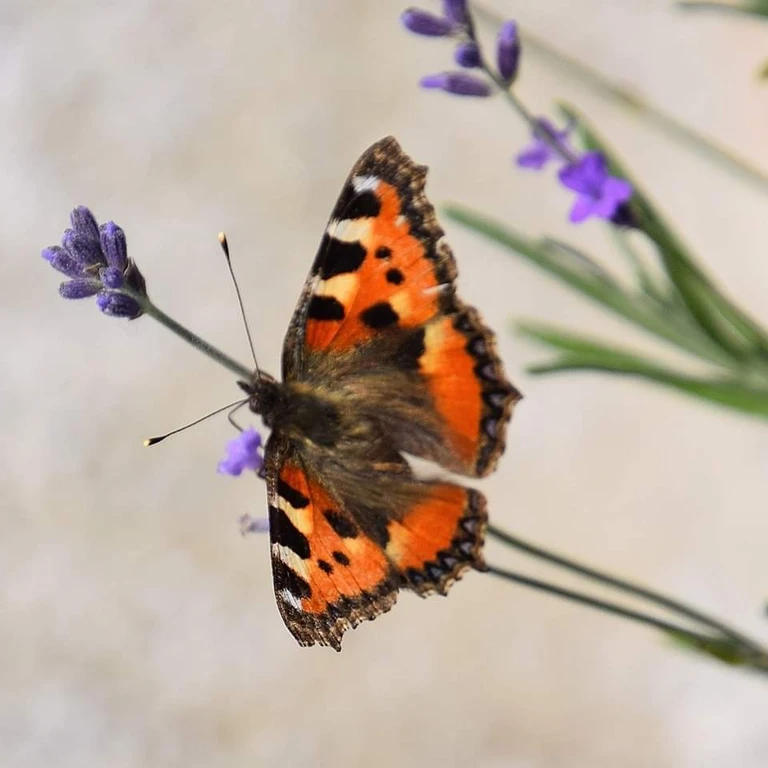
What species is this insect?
Aglais urticae
